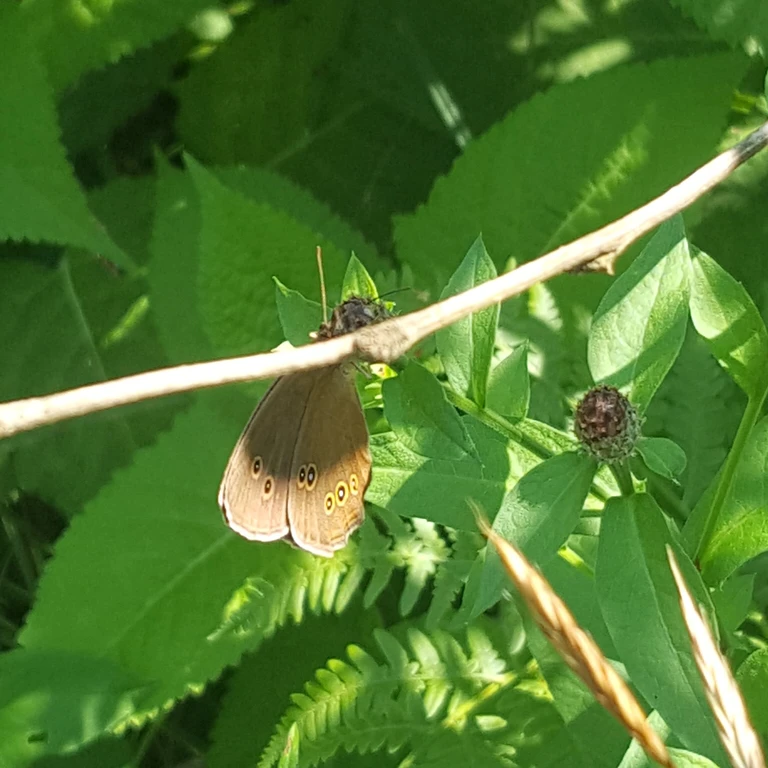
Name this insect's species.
Aphantopus hyperantus
